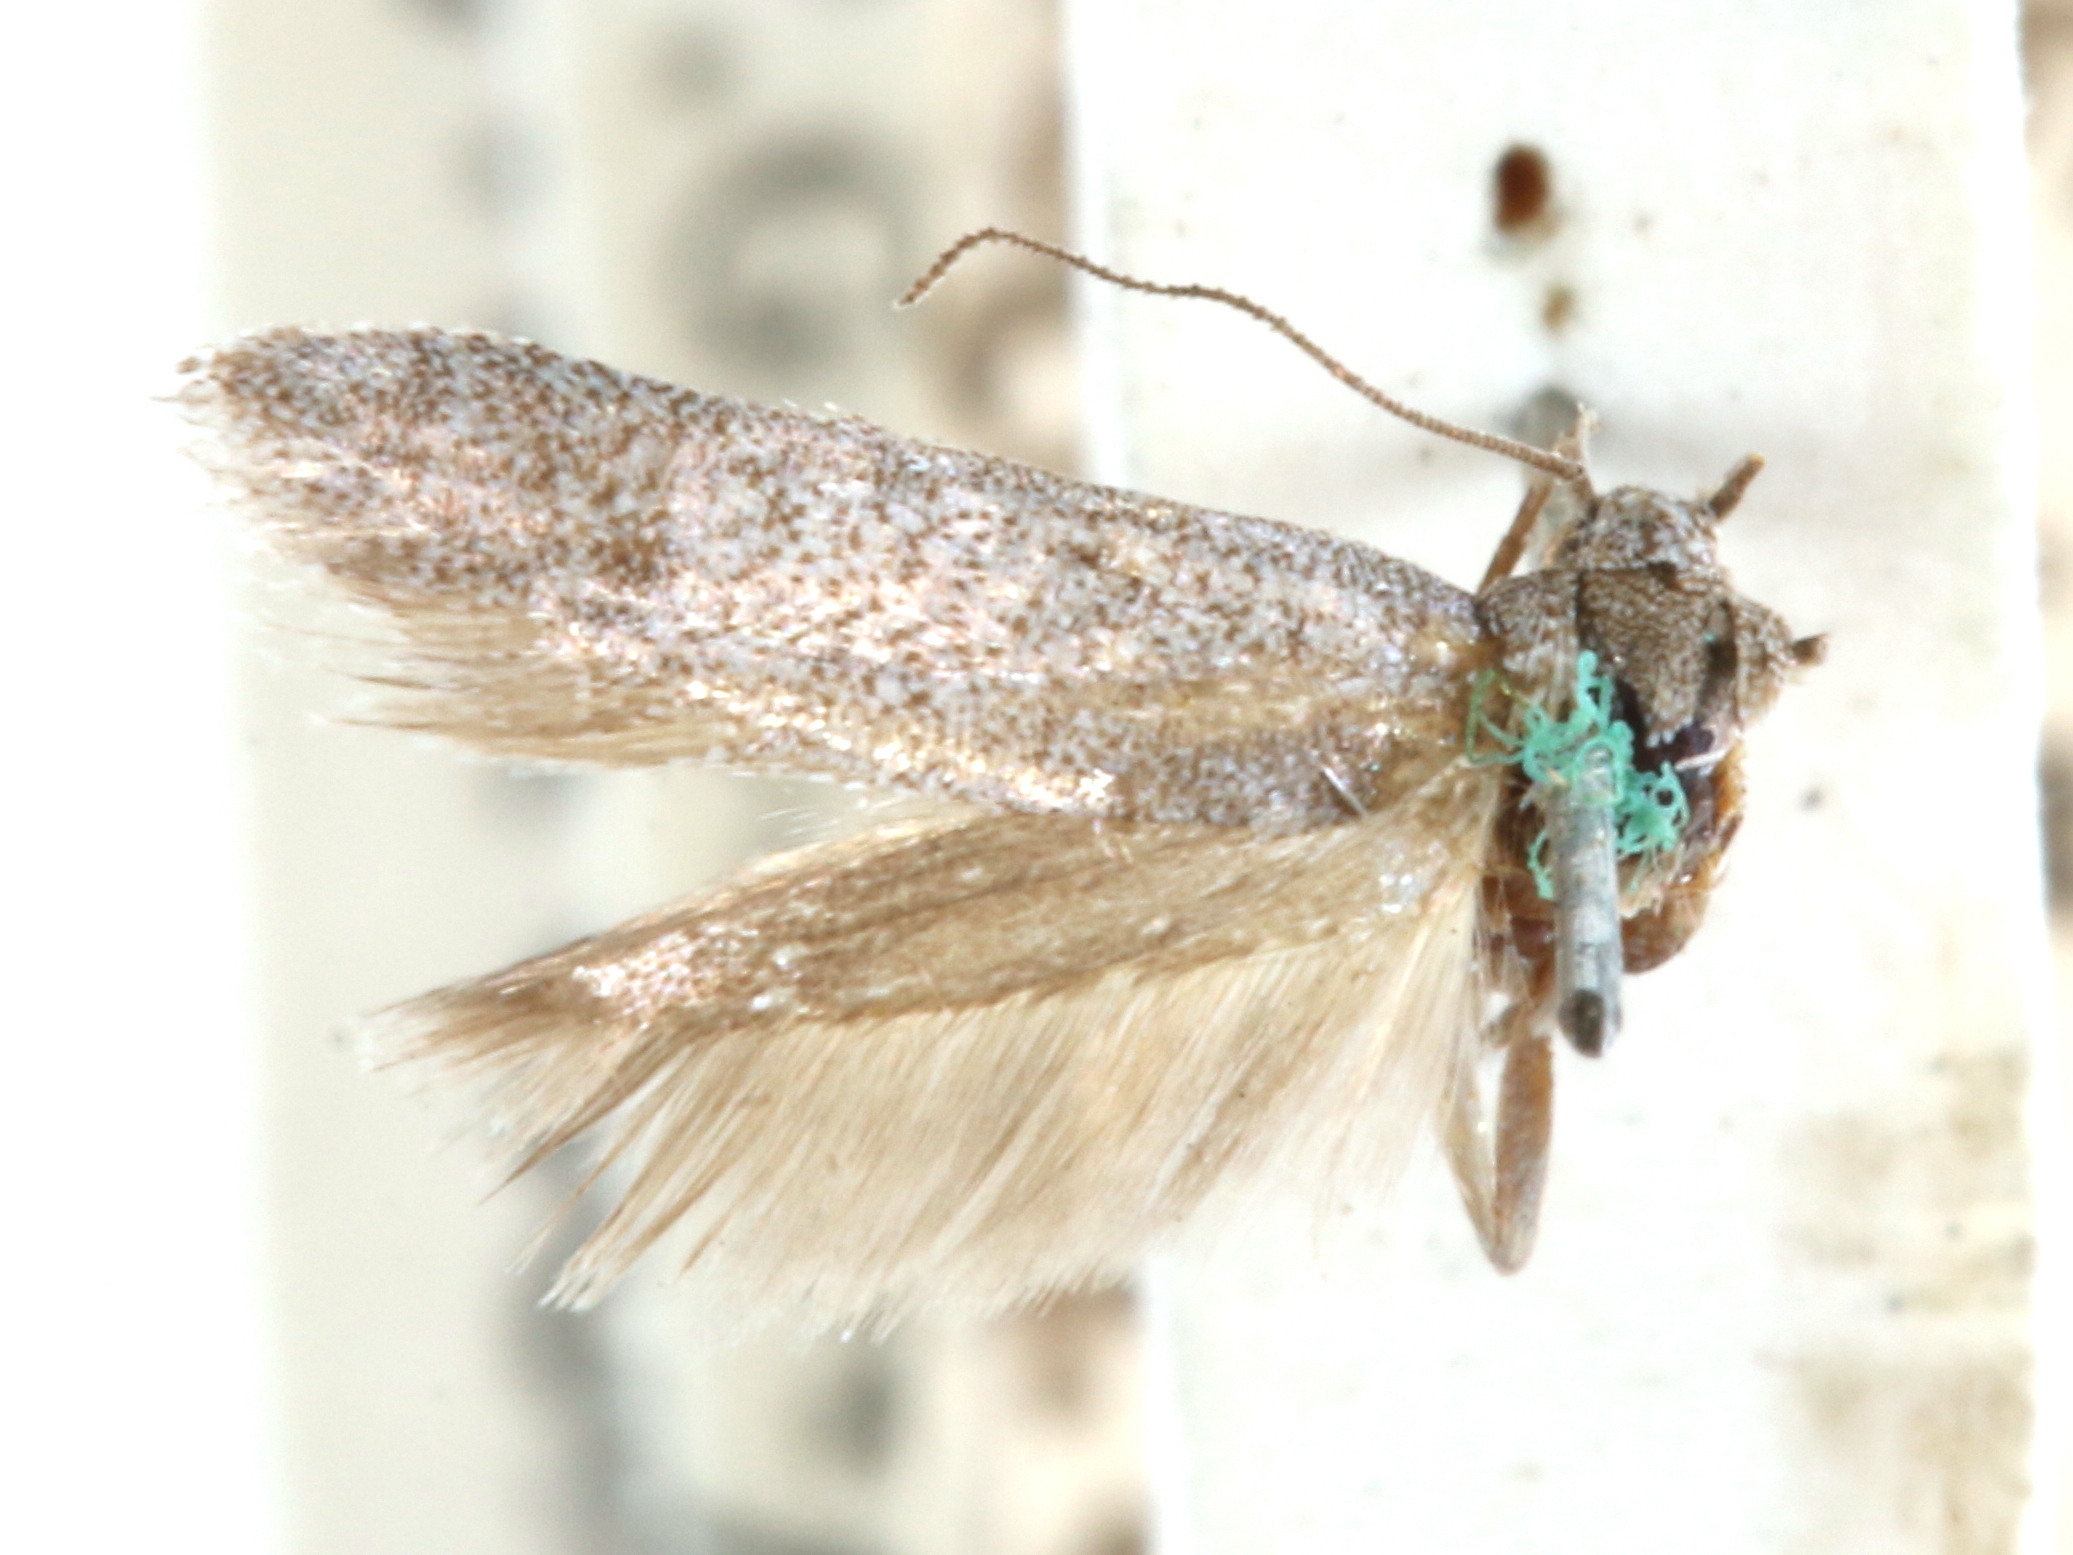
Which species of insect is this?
Teladoma astigmatica
